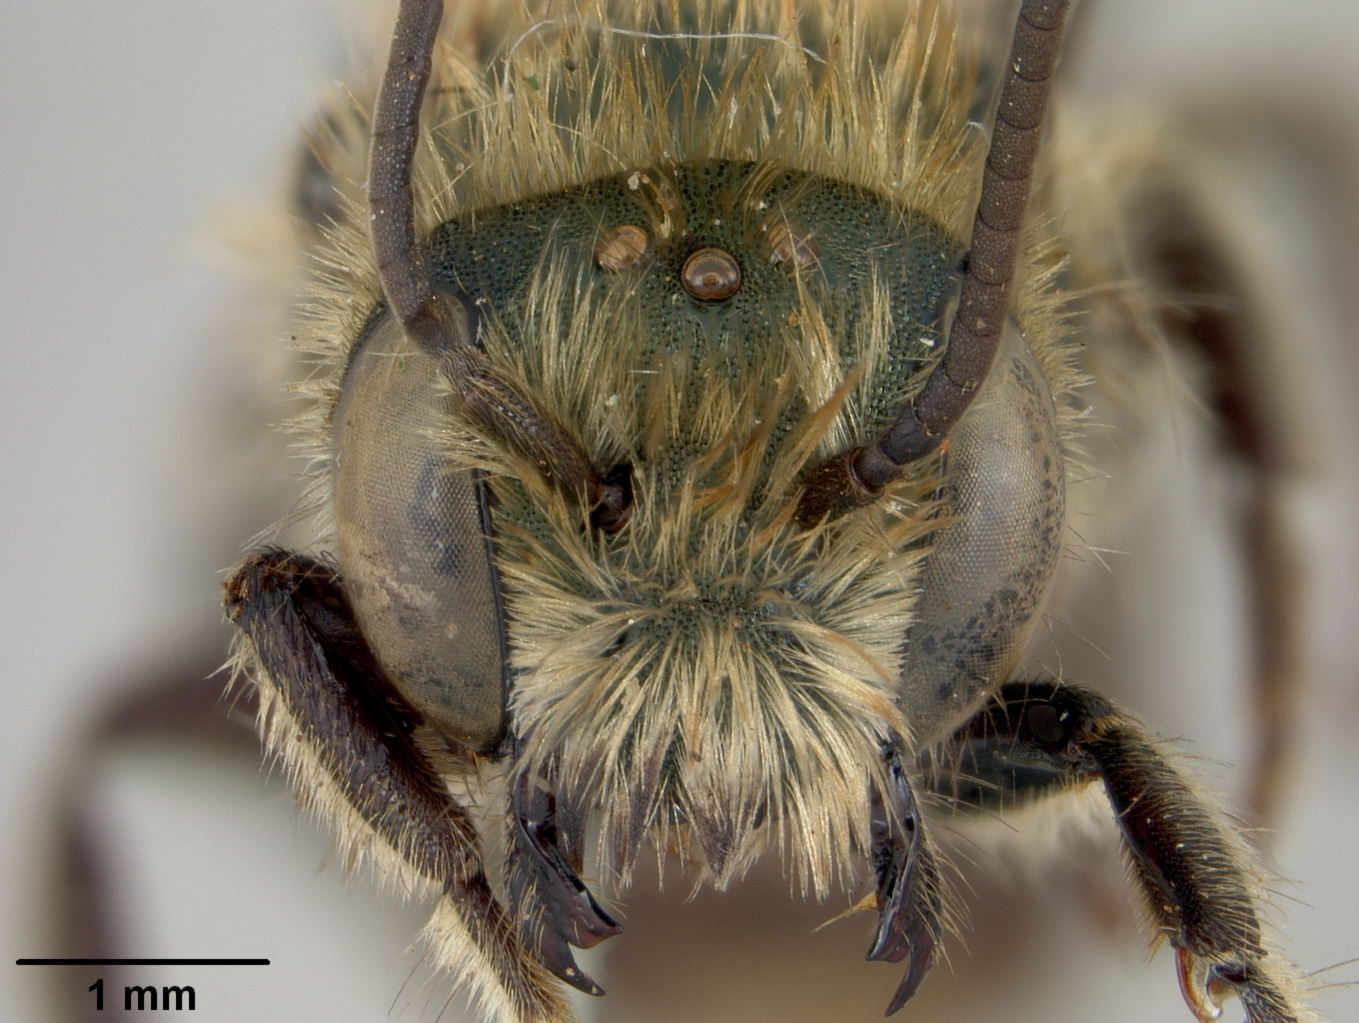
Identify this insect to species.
Osmia hesperos
